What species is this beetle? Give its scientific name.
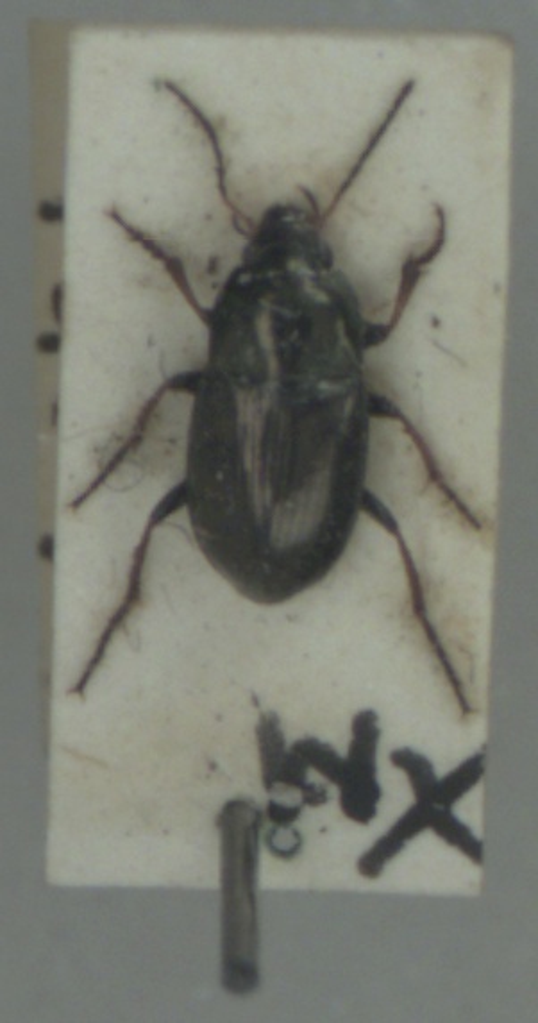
Amara plebeja
